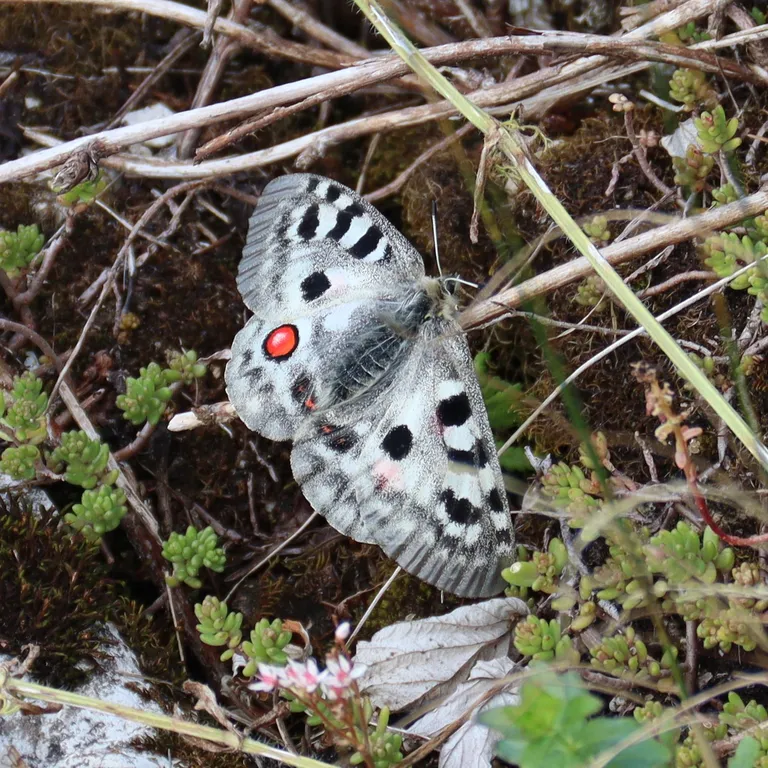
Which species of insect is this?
Parnassius apollo
